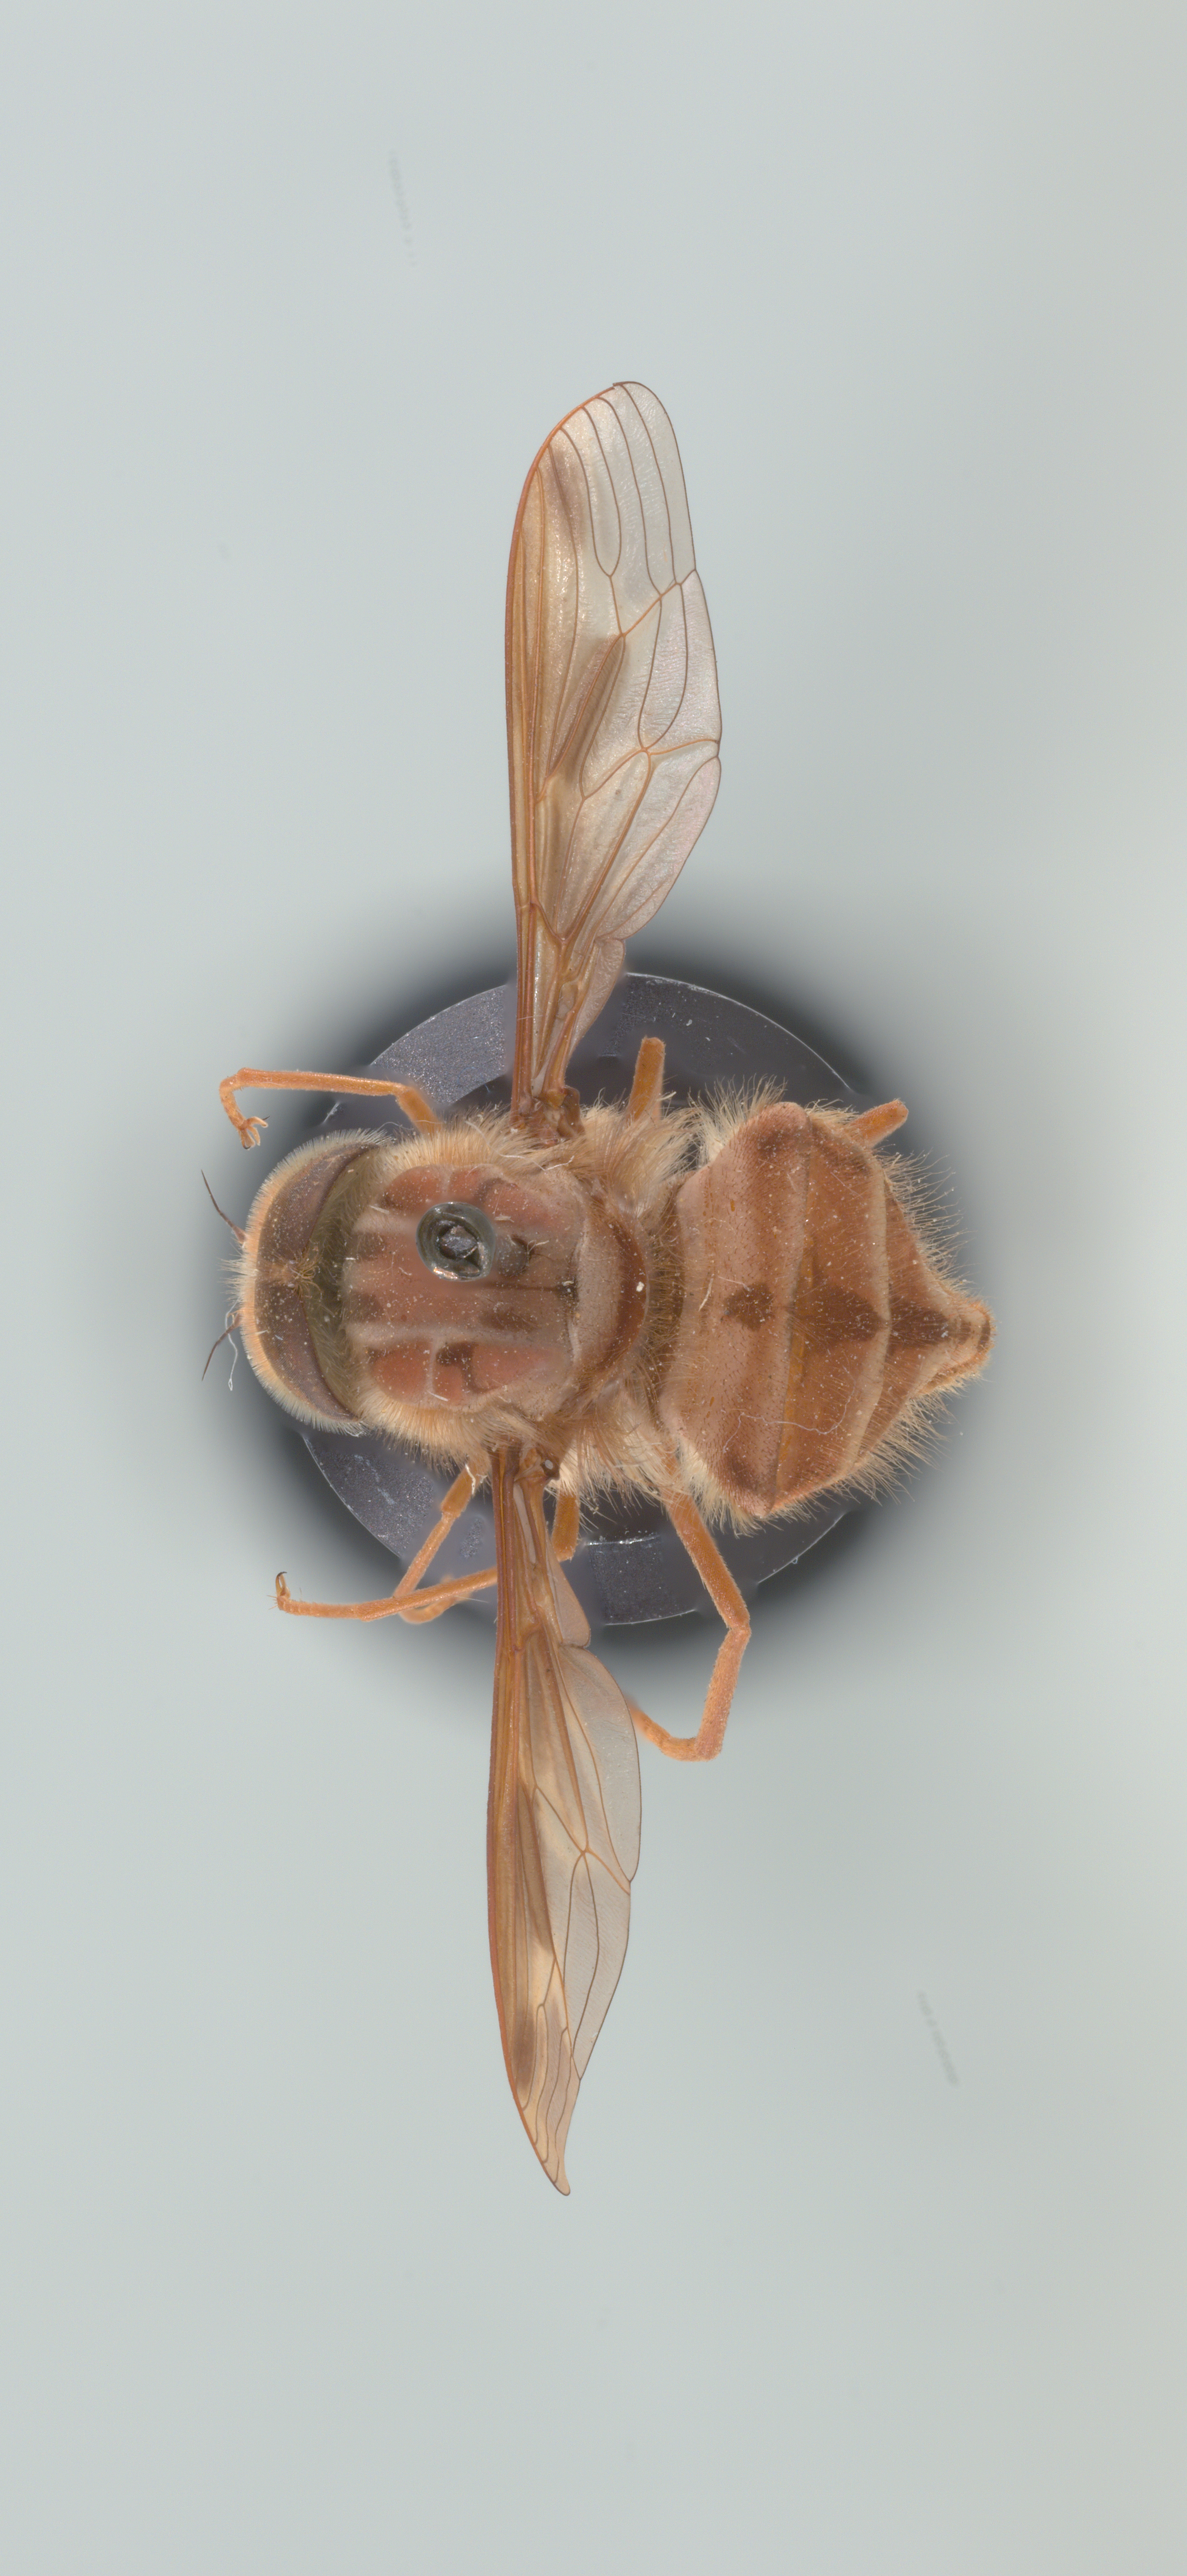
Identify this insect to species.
Hirmoneura nubipennis (also Trichophthalma nubipennis)
